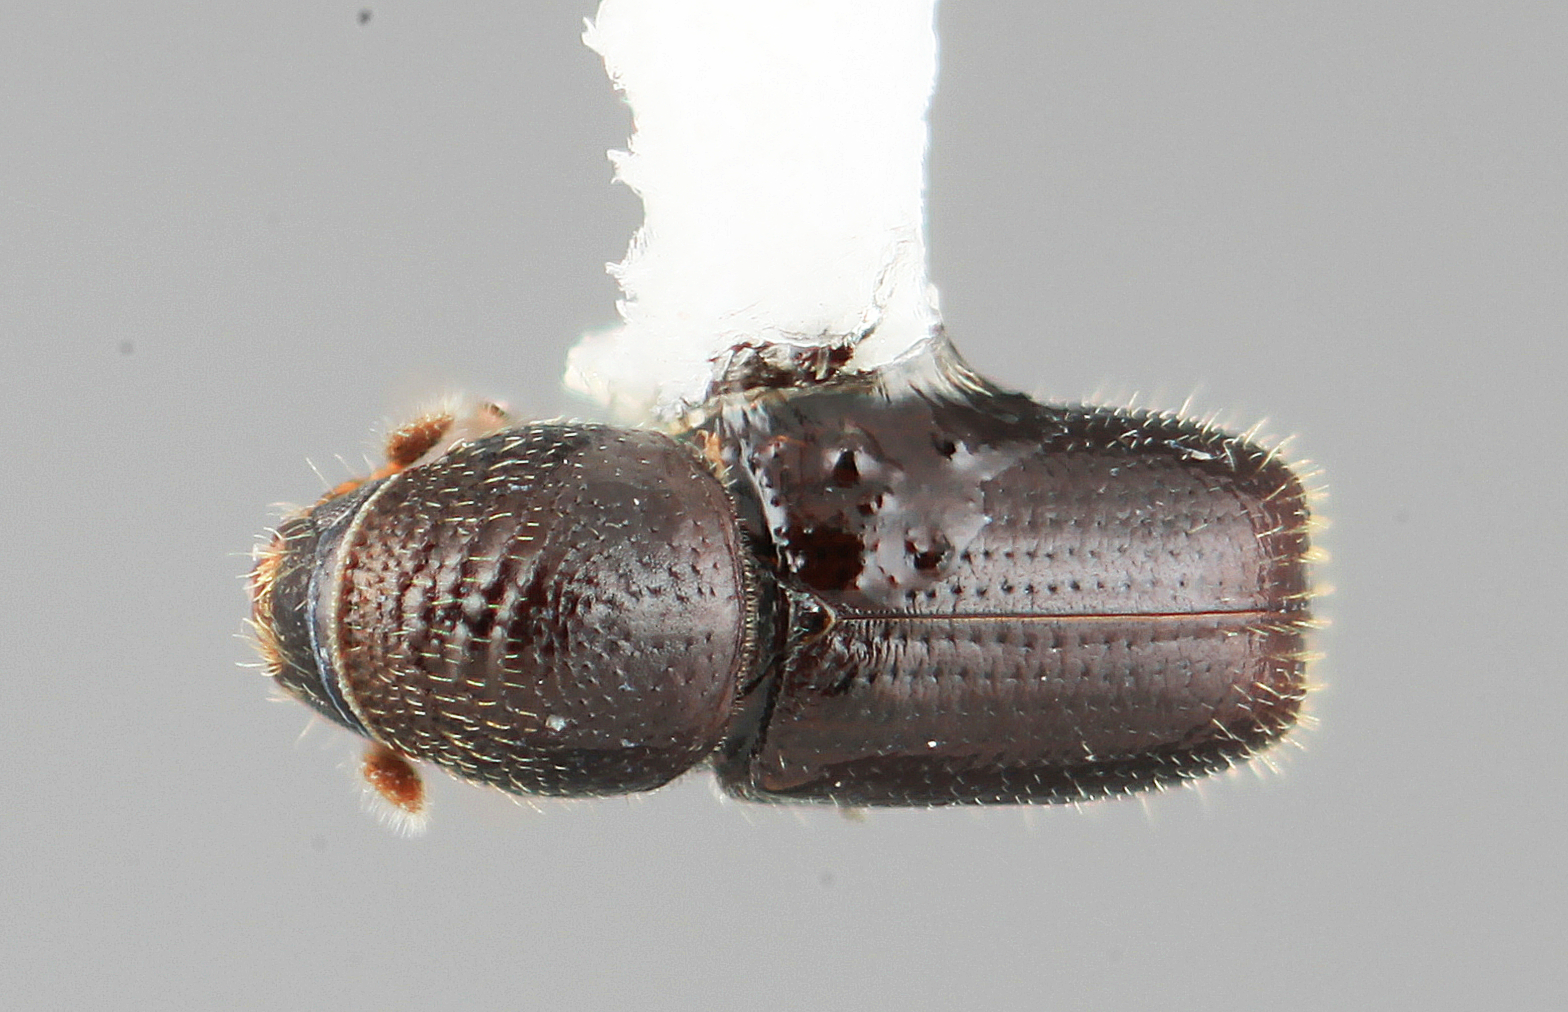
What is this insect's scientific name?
Pityophthorus nigriceps
